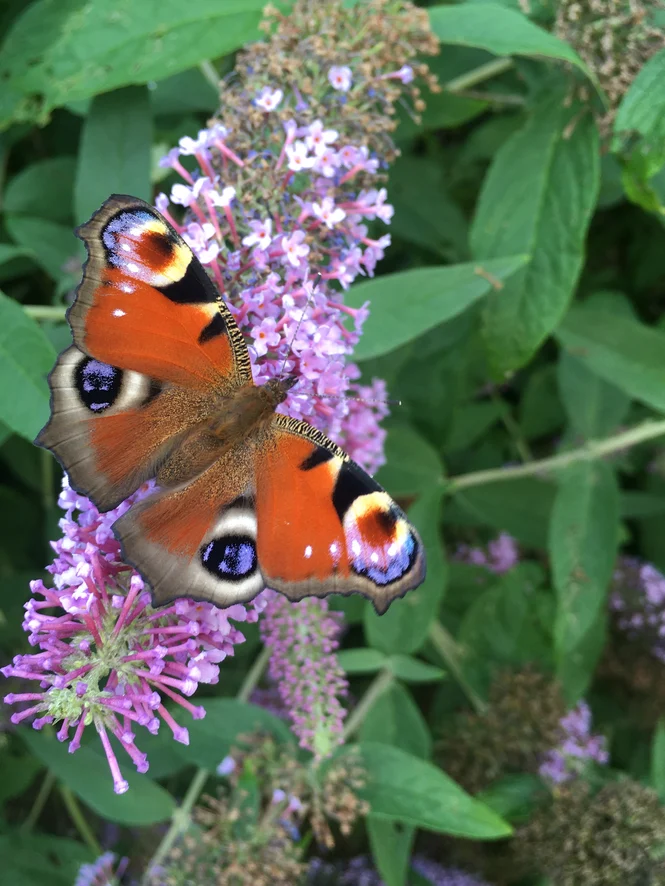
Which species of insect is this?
Aglais io
